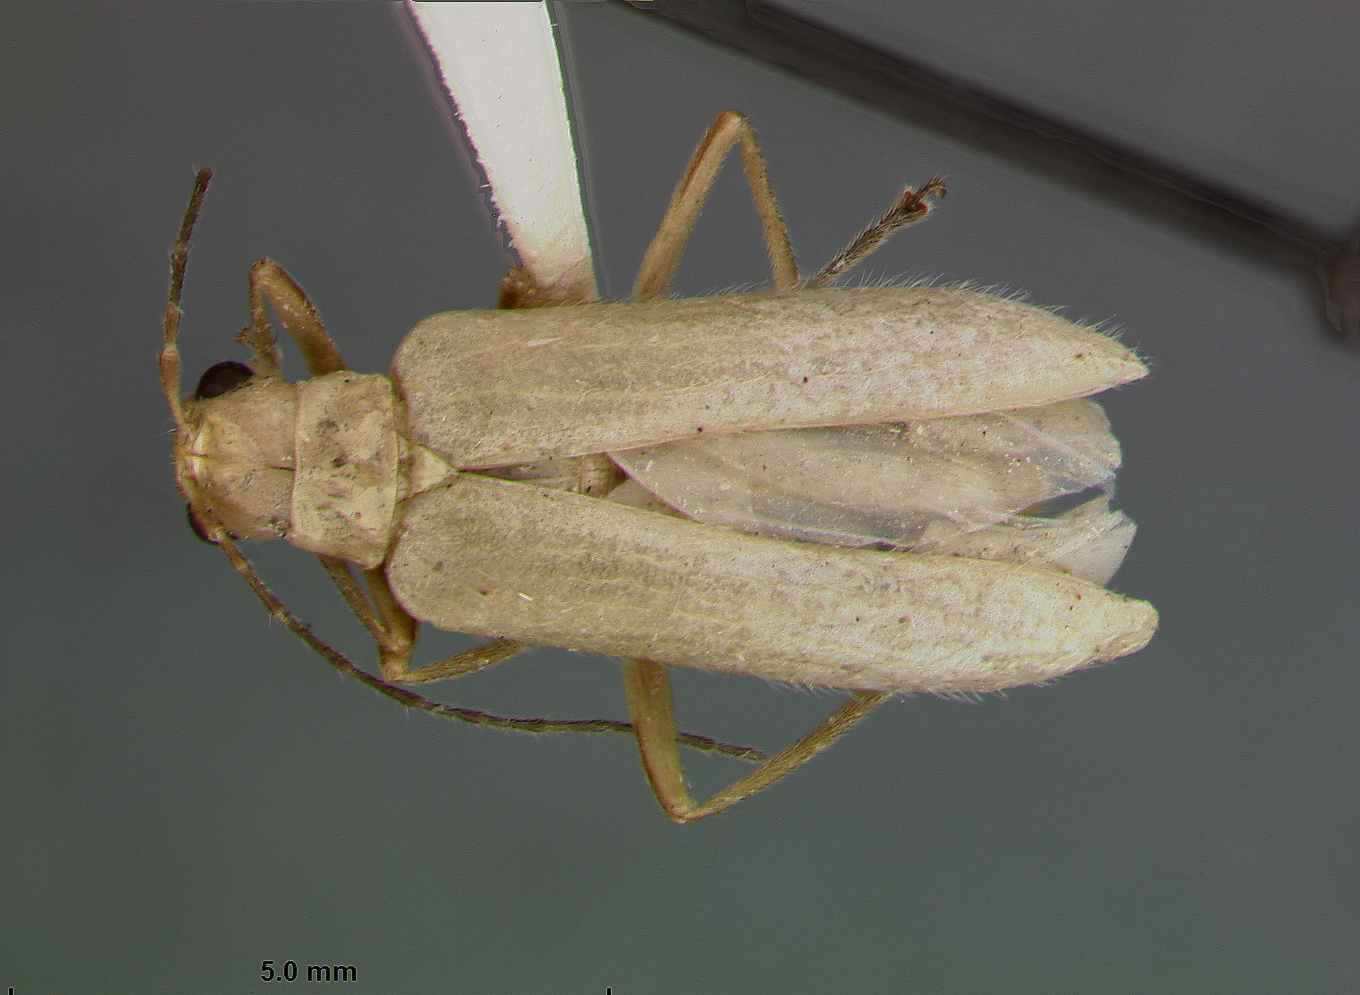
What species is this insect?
Trichomimastra attenuata
